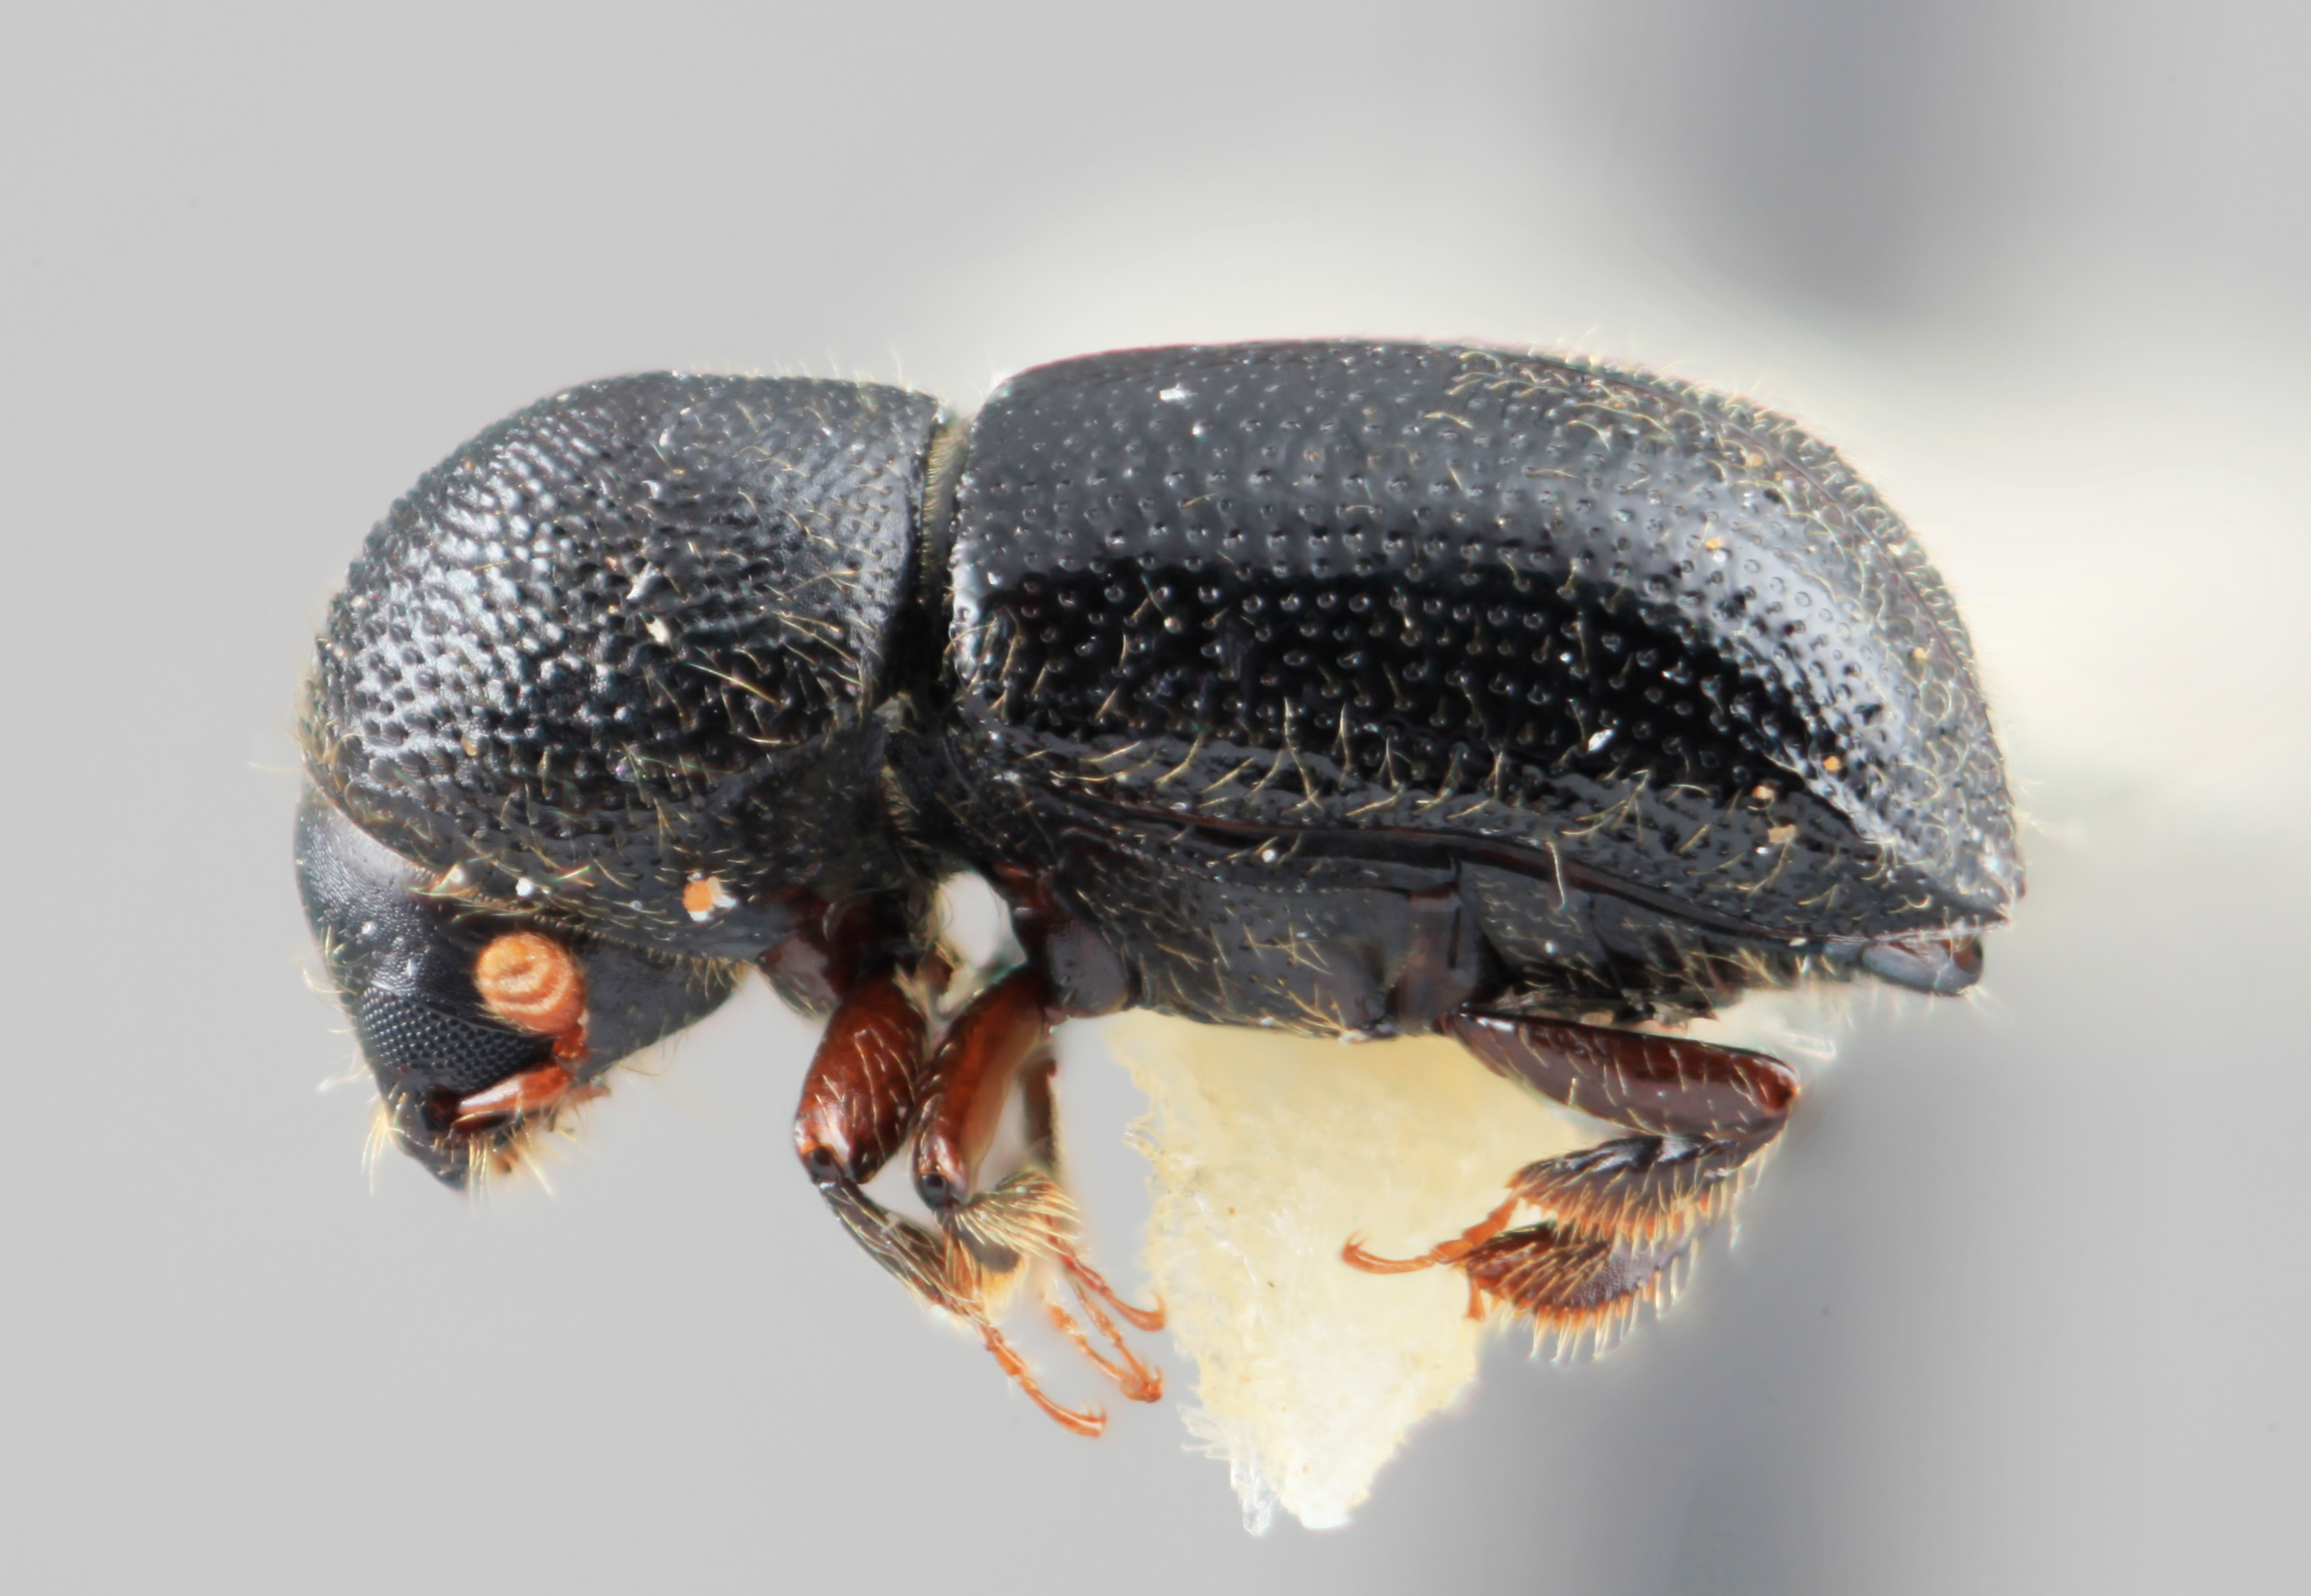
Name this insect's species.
Ambrosiodmus ferus
